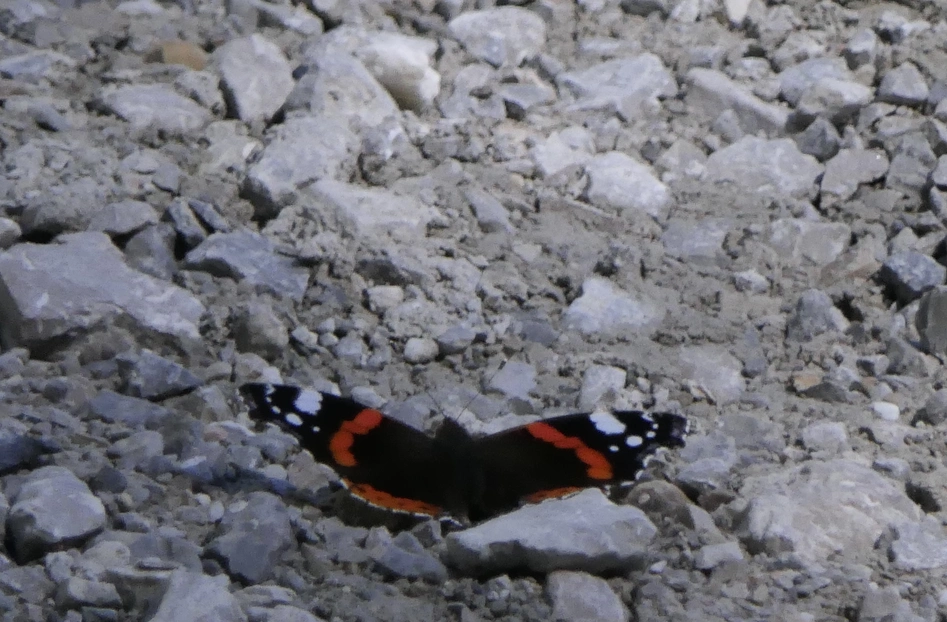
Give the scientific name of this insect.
Vanessa atalanta
